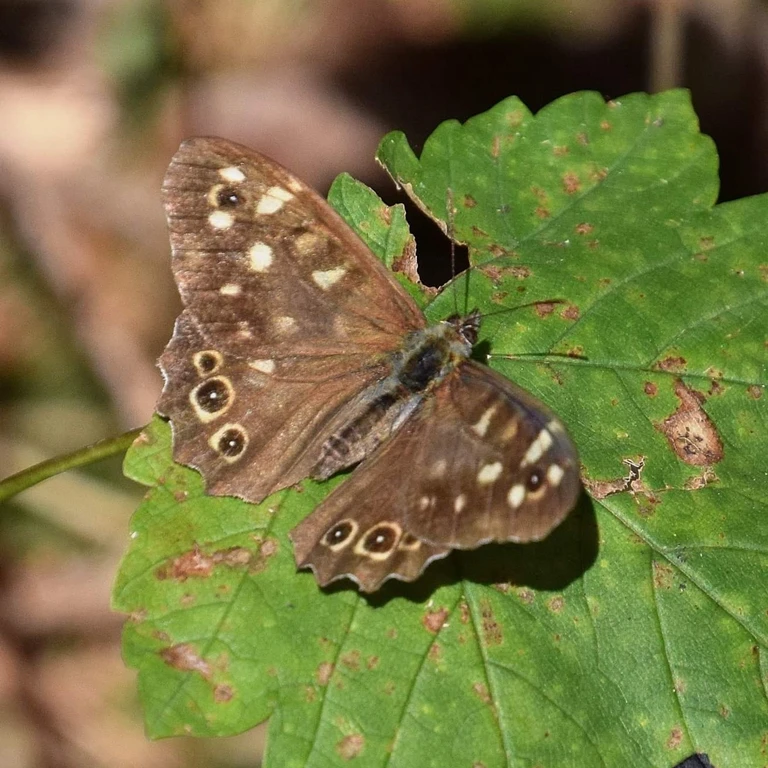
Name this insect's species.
Pararge aegeria
